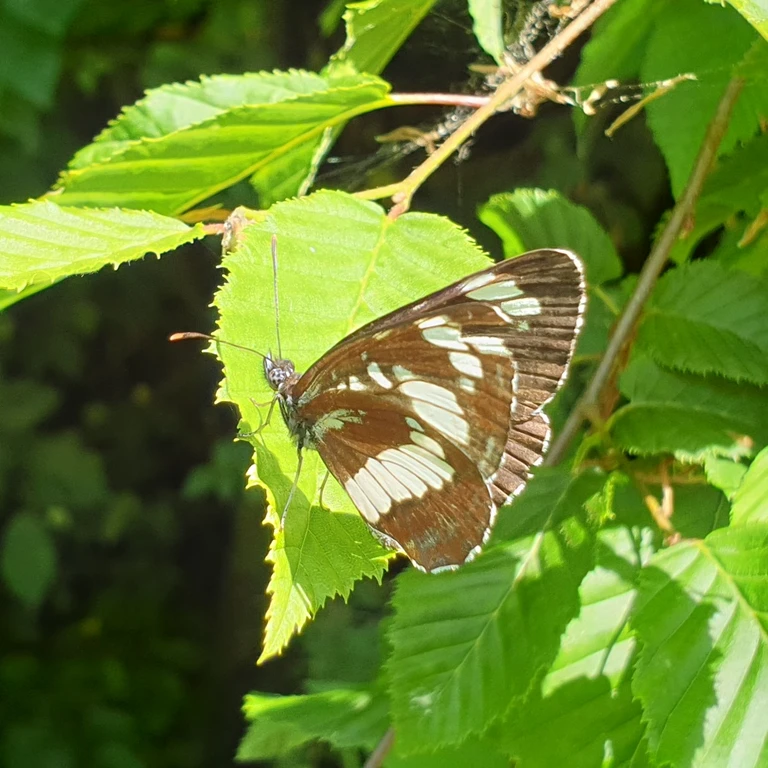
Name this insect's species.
Neptis rivularis
